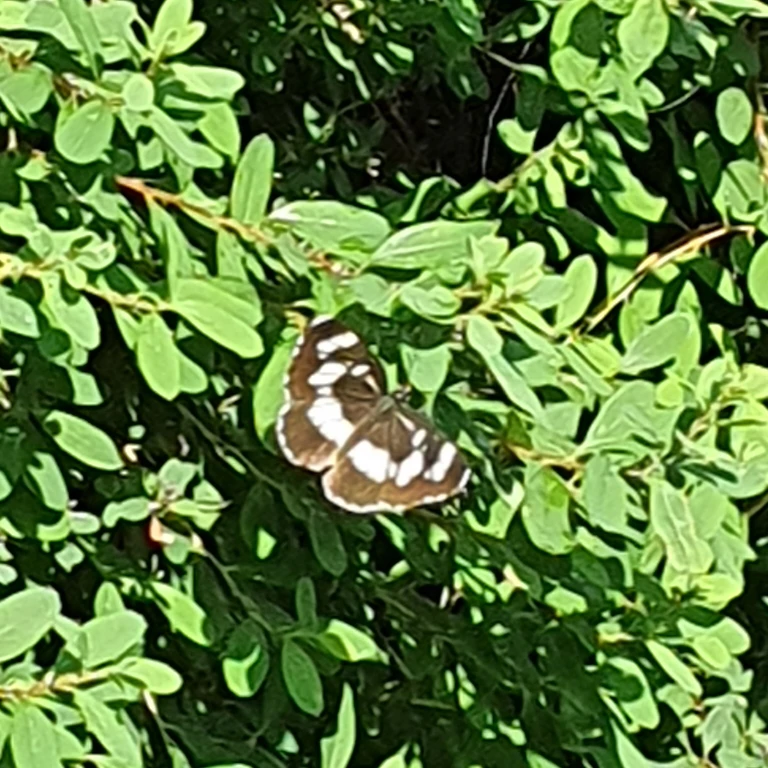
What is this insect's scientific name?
Neptis rivularis
